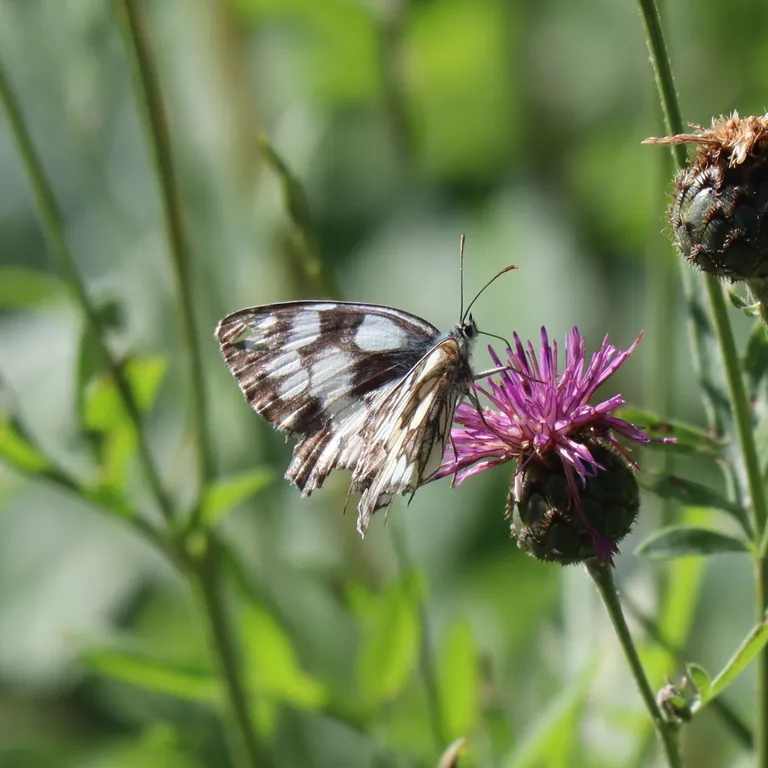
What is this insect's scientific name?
Melanargia galathea
